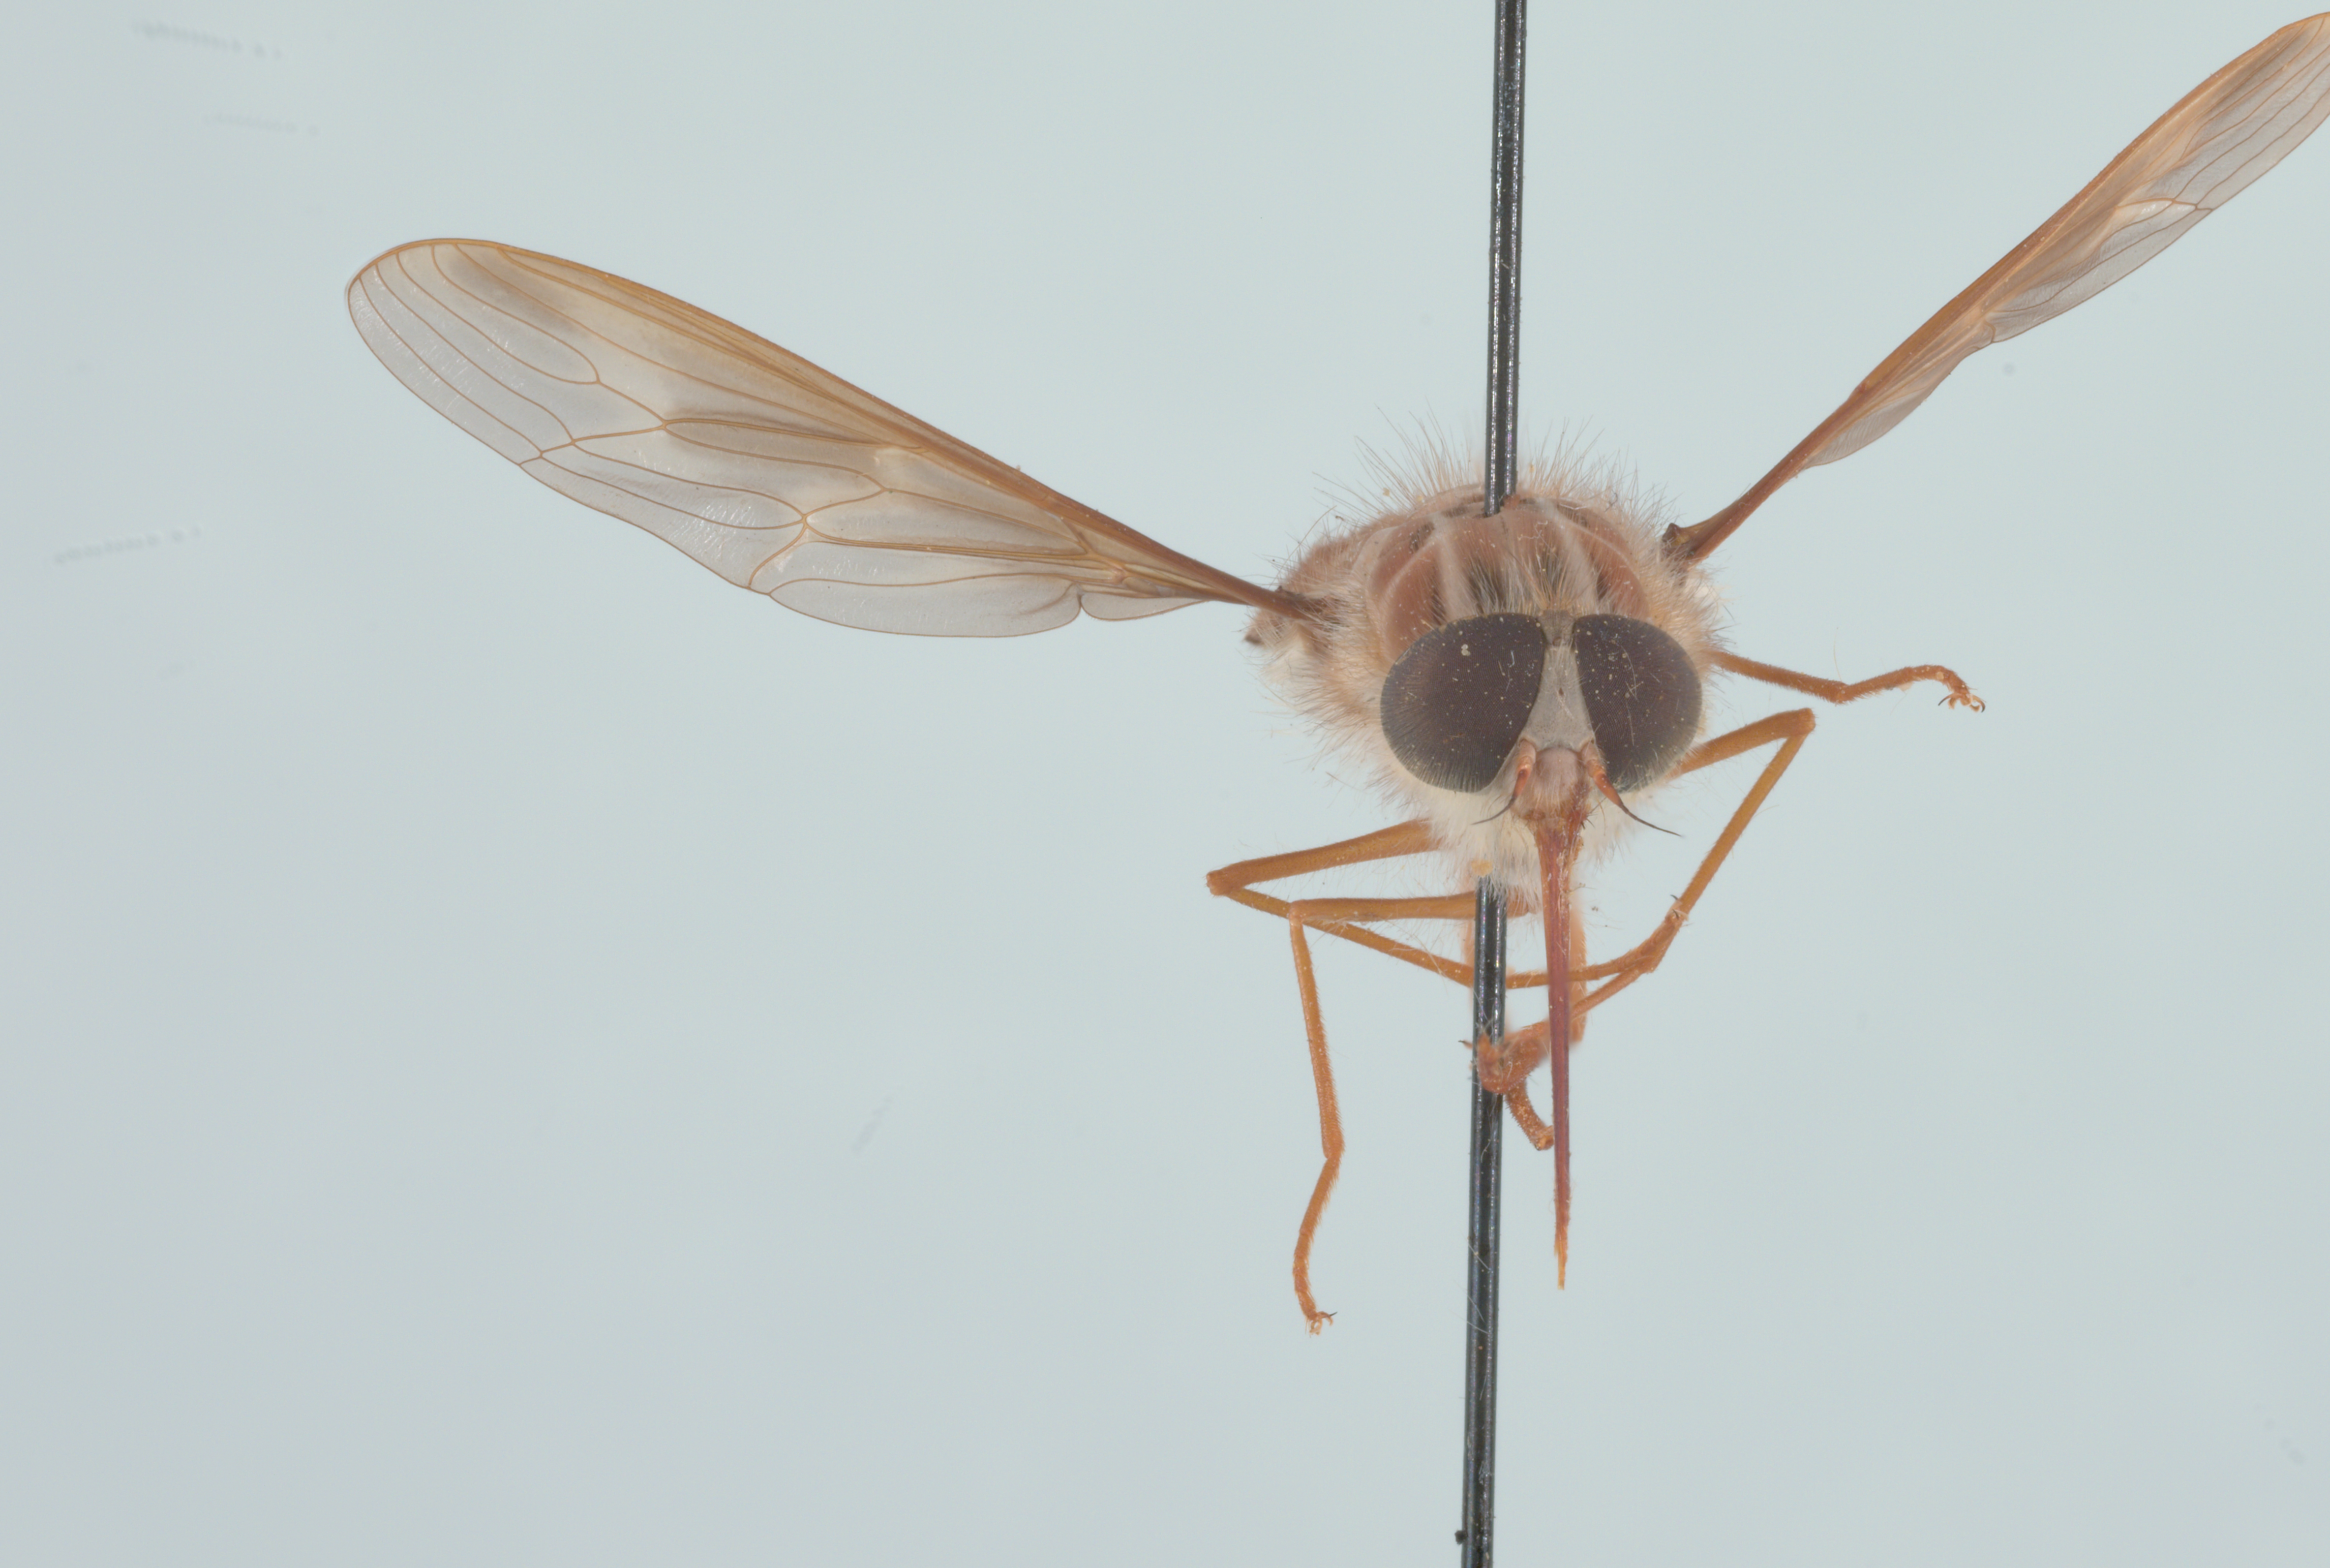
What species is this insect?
Hirmoneura nubipennis (also Trichophthalma nubipennis)
